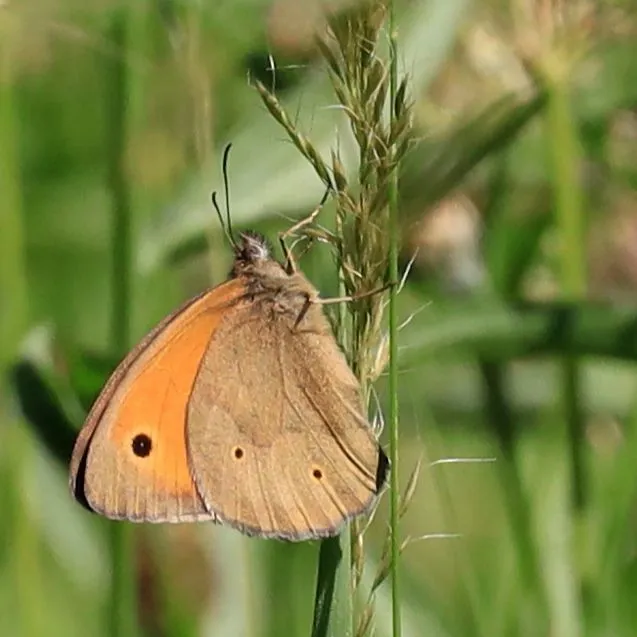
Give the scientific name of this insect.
Maniola jurtina
